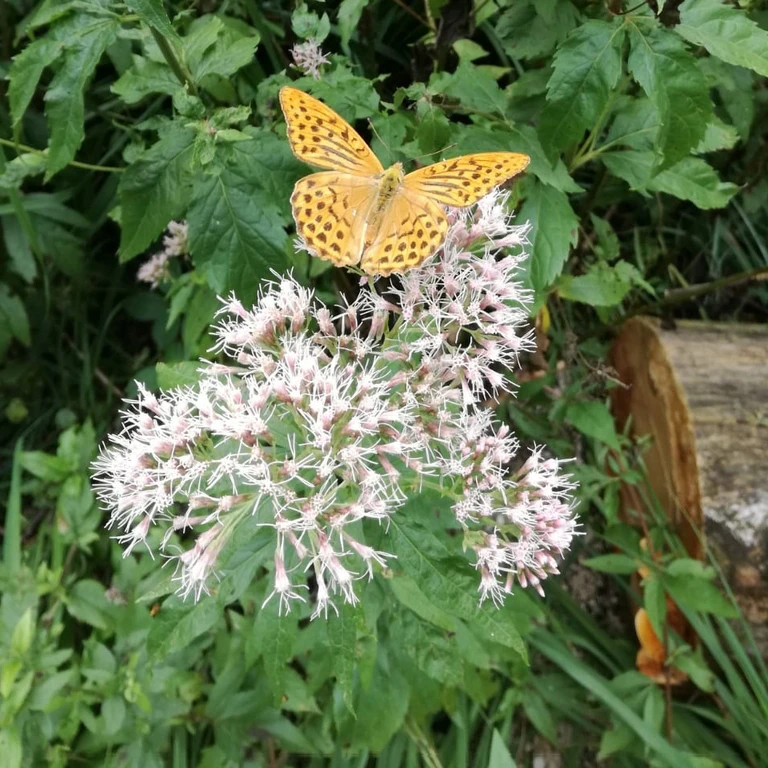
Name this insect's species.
Argynnis paphia
